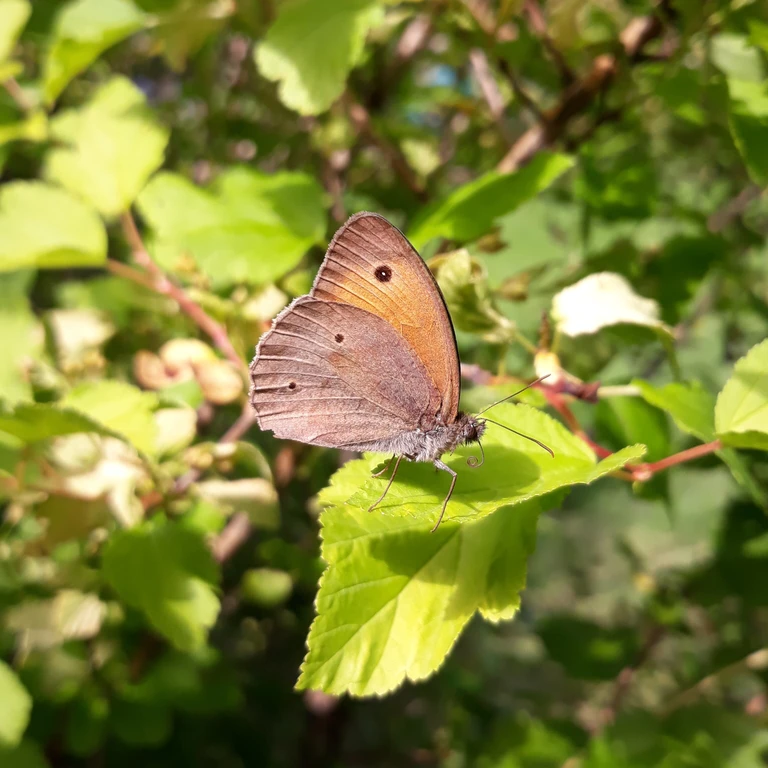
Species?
Maniola jurtina
